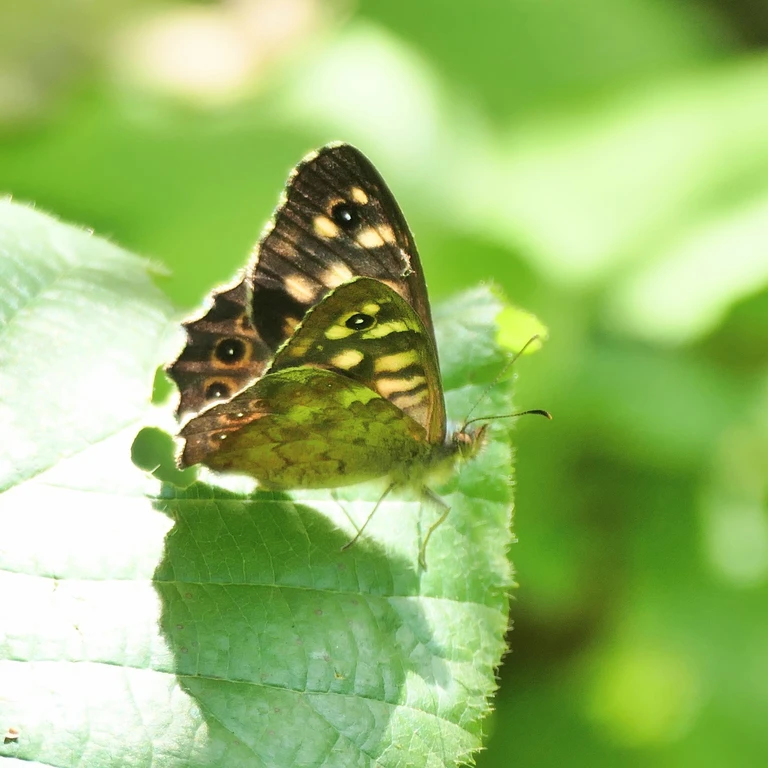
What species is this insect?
Pararge aegeria
